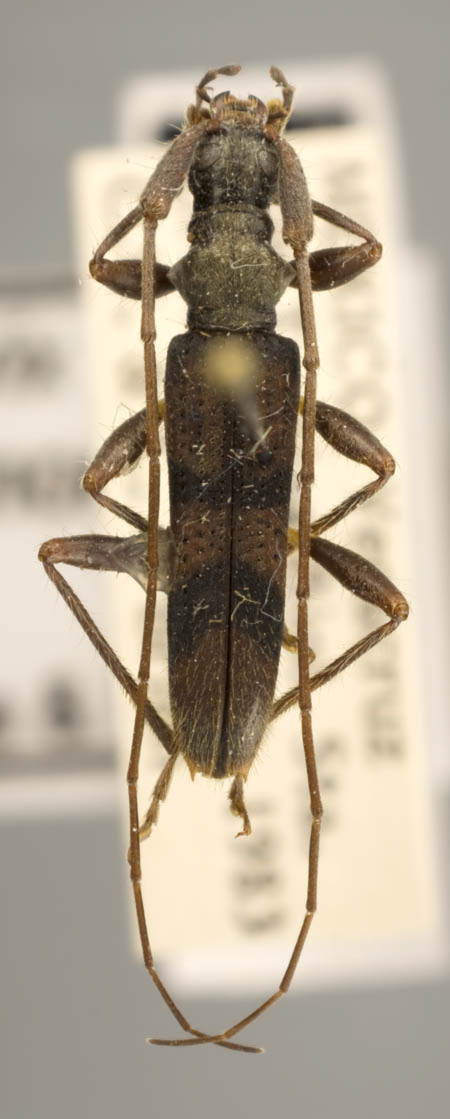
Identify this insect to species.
Elytrimitatrix nearnsi
